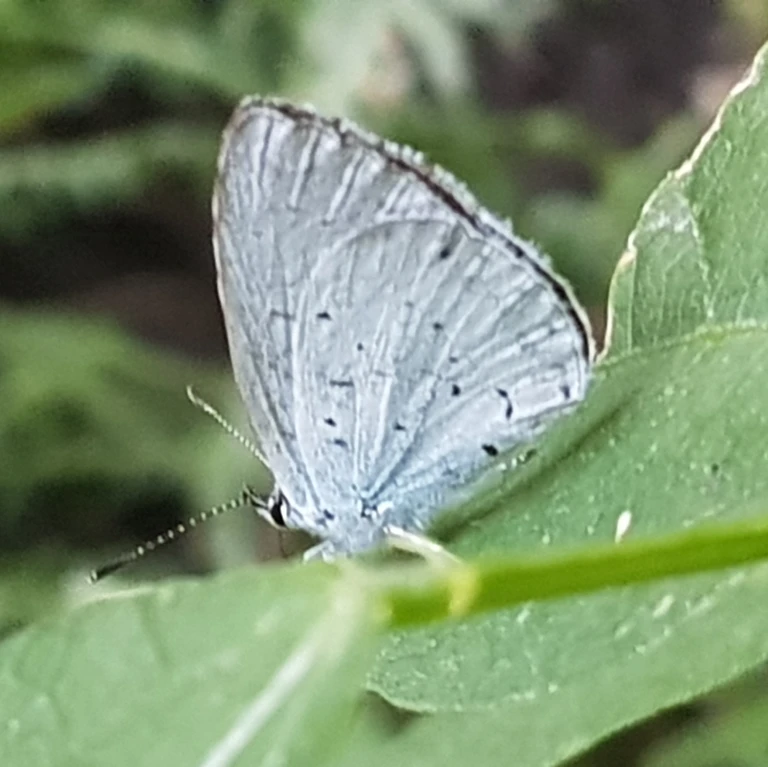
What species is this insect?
Celastrina argiolus
